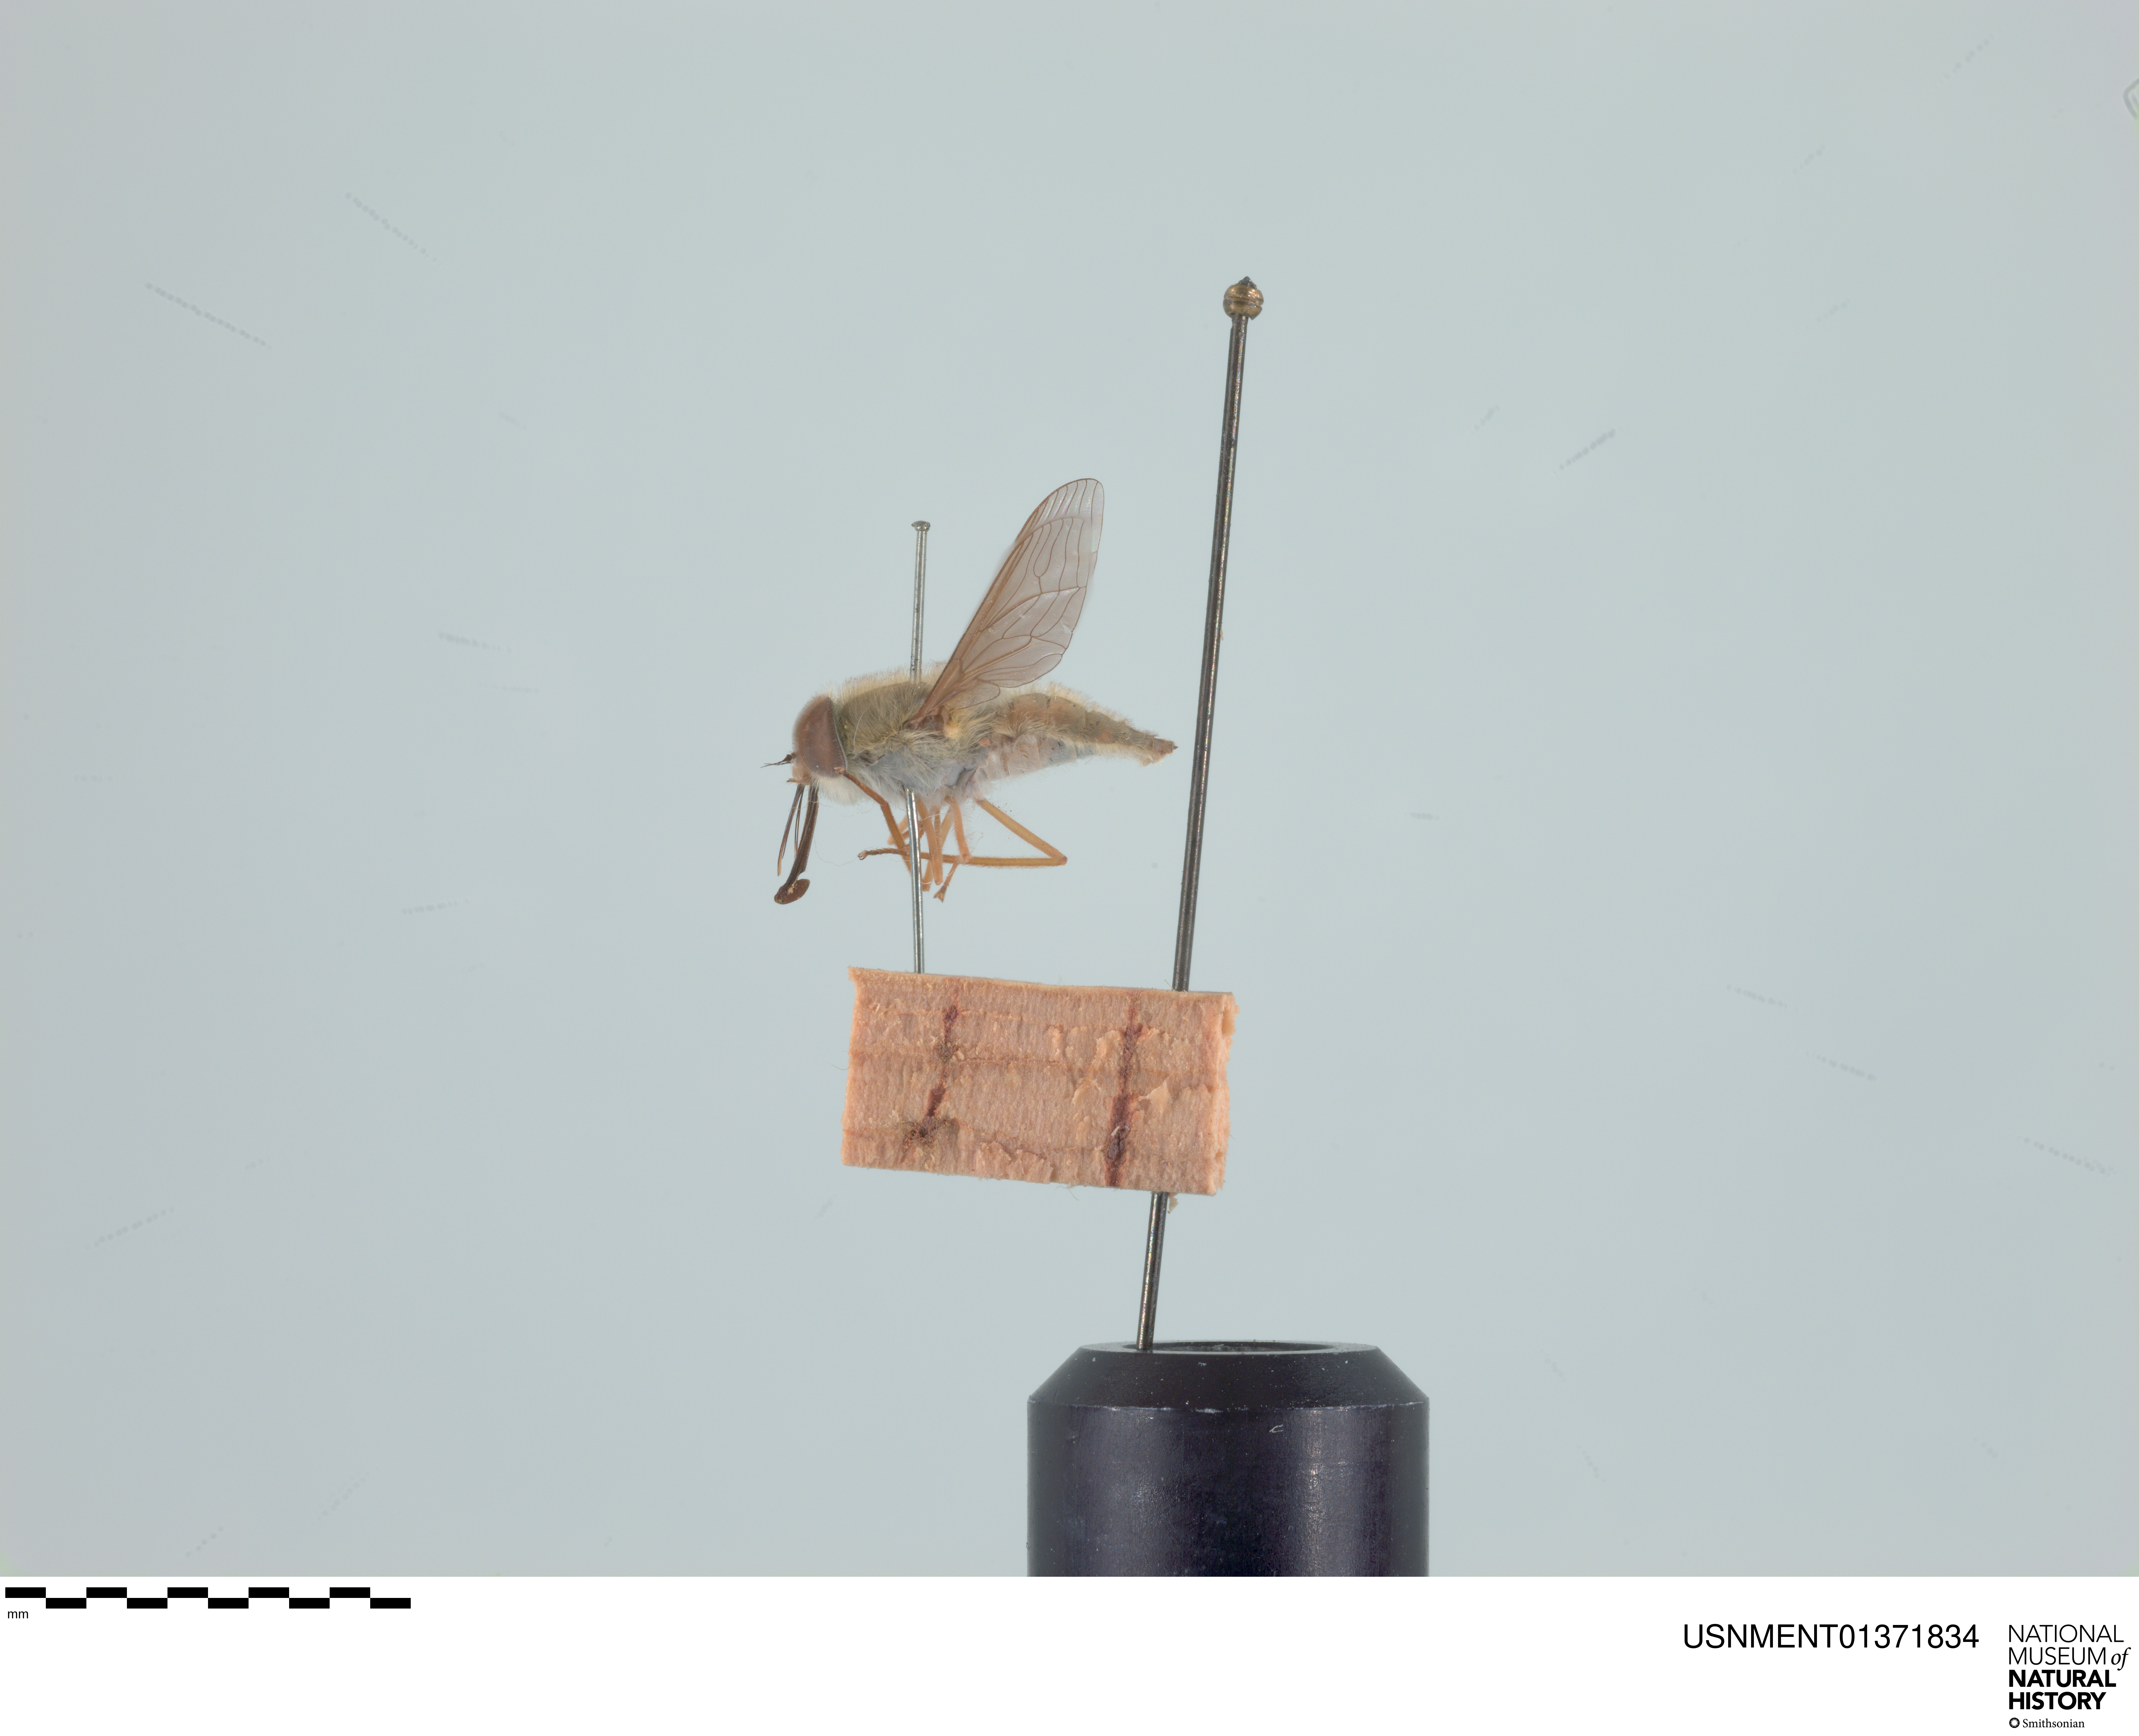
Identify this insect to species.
Trichophthalma punctata
